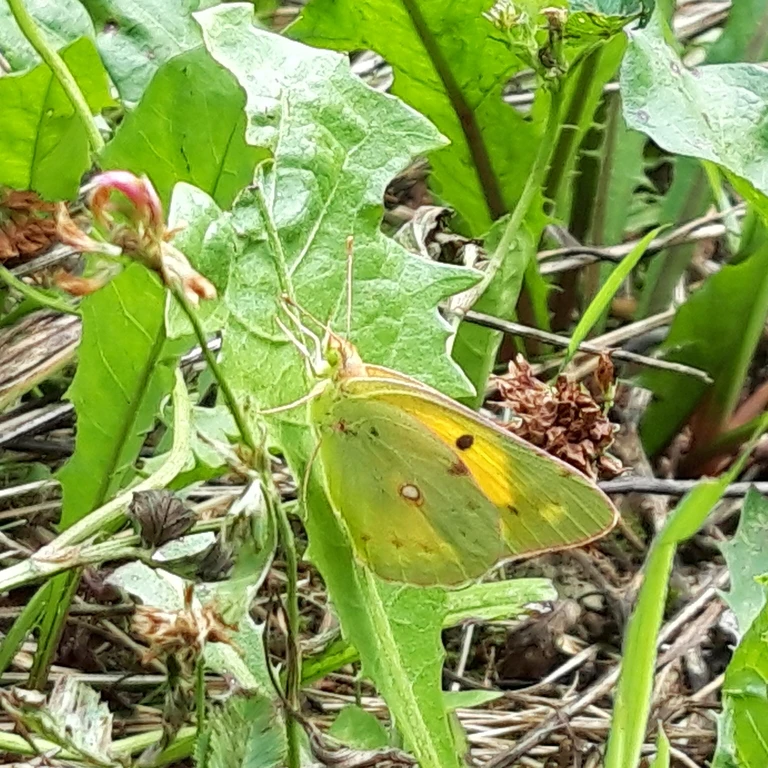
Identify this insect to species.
Colias croceus
